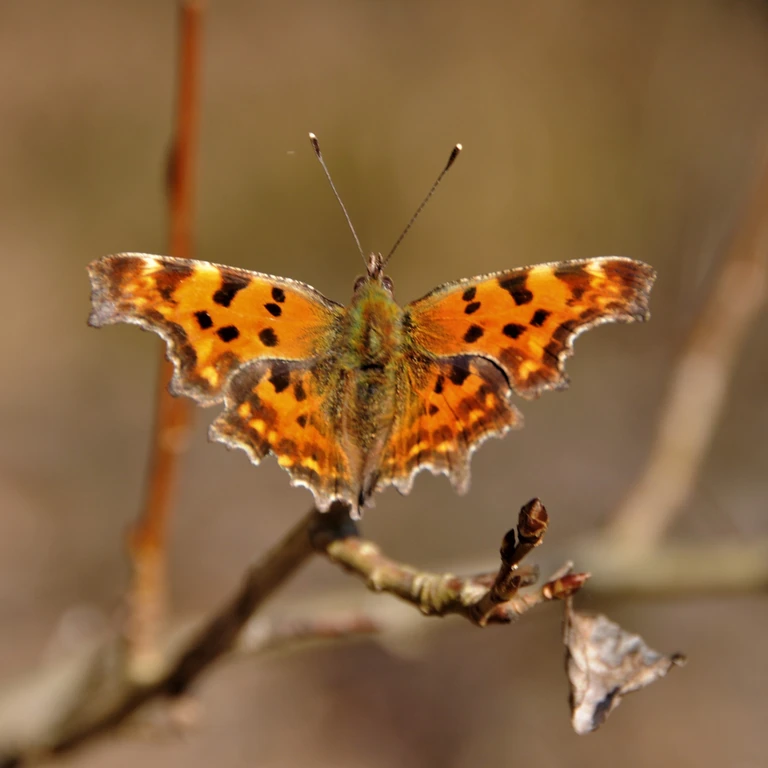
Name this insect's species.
Polygonia c-album
